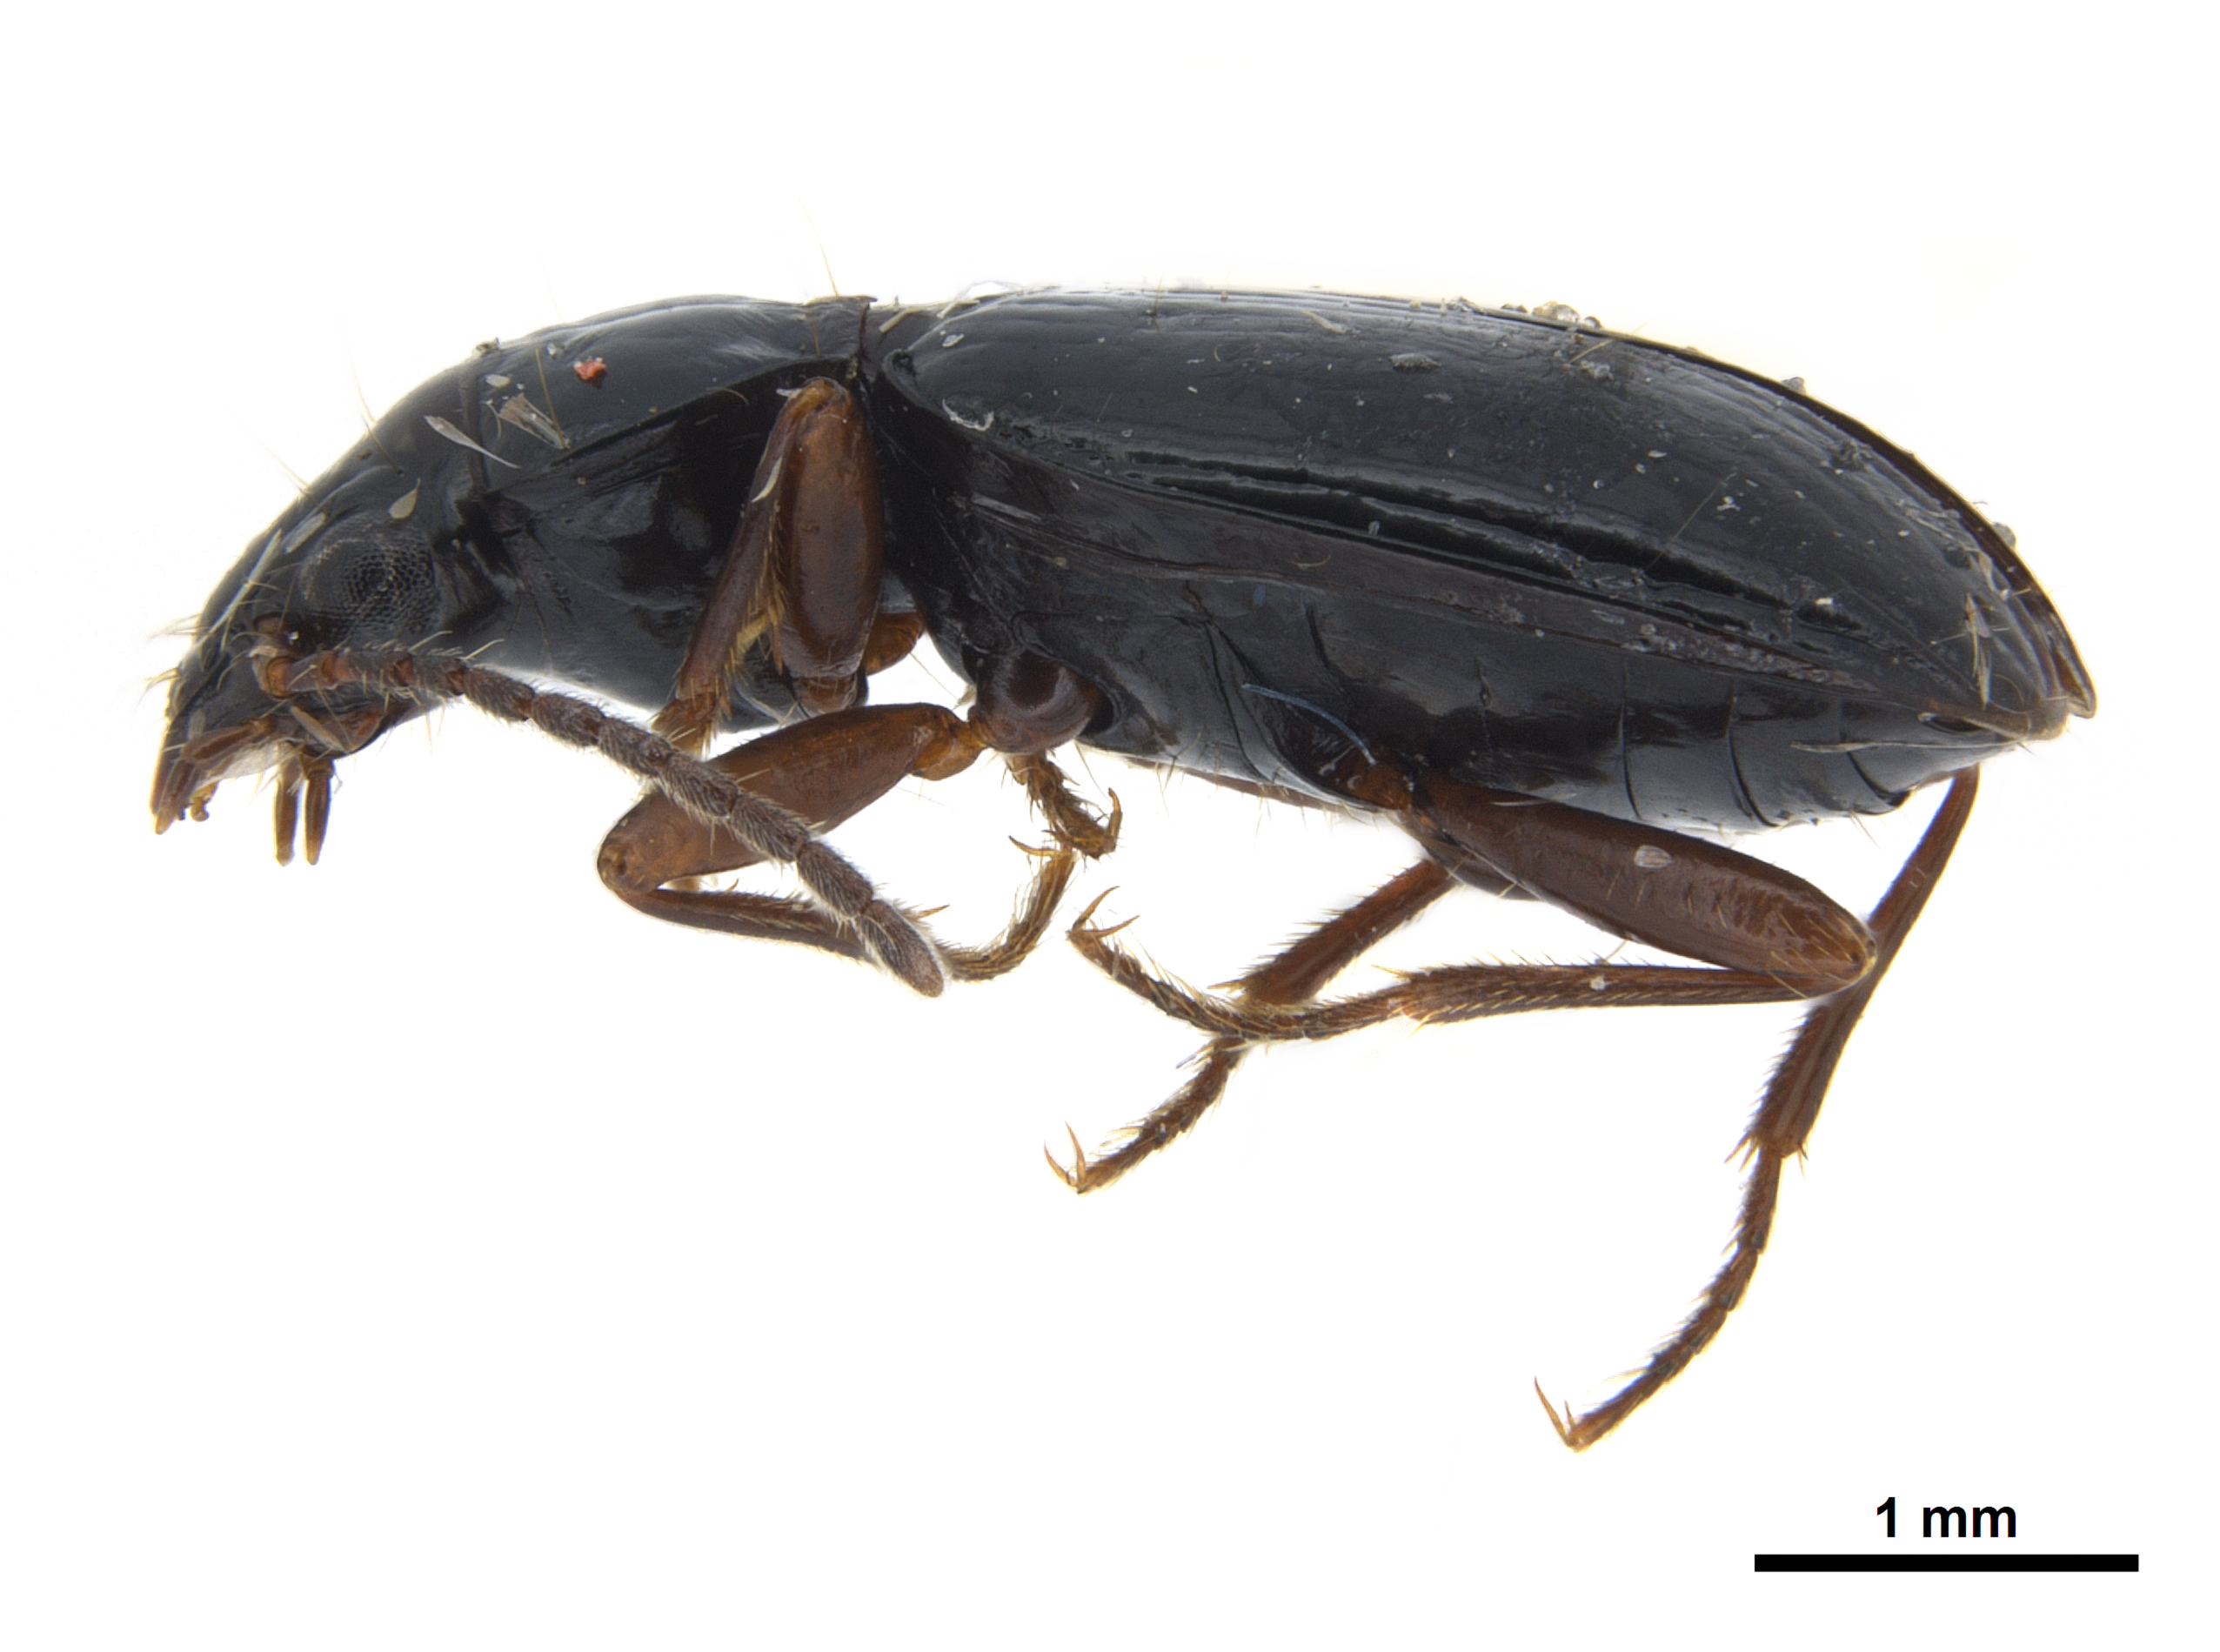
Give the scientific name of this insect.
Trechisibus cekalovici
